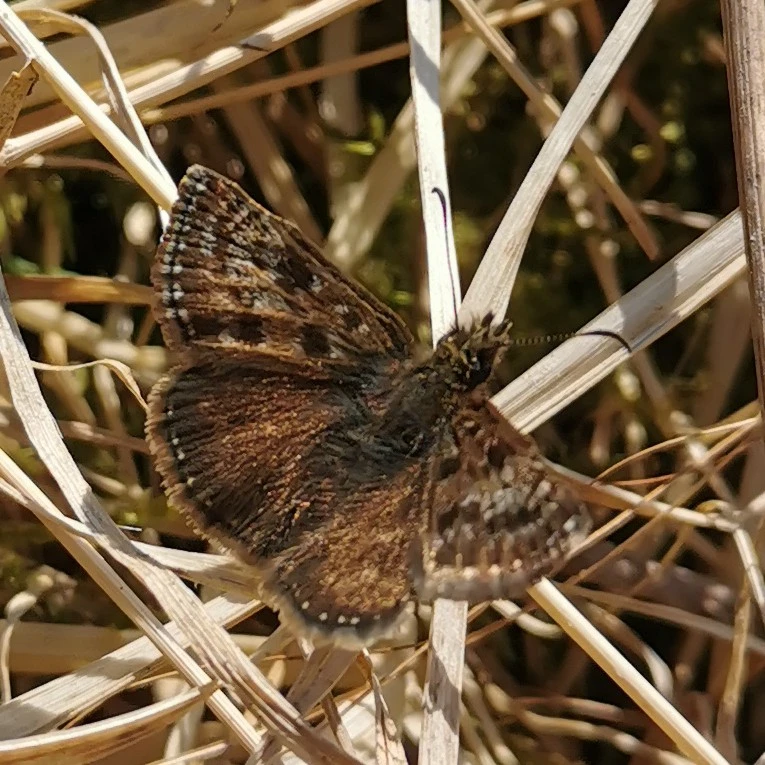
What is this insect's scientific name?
Erynnis tages
